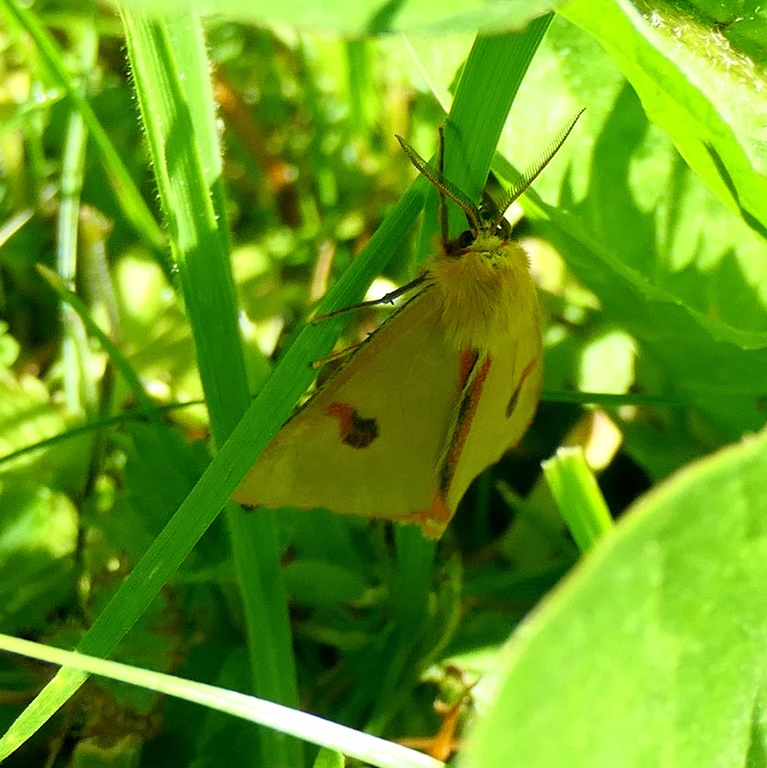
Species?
Diacrisia sannio
